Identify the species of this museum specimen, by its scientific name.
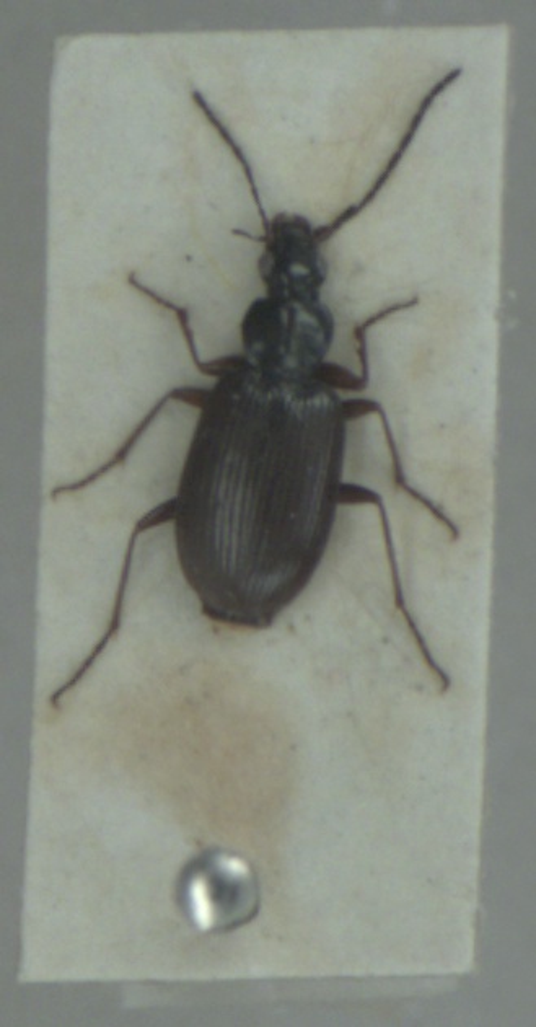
Agonum micans
